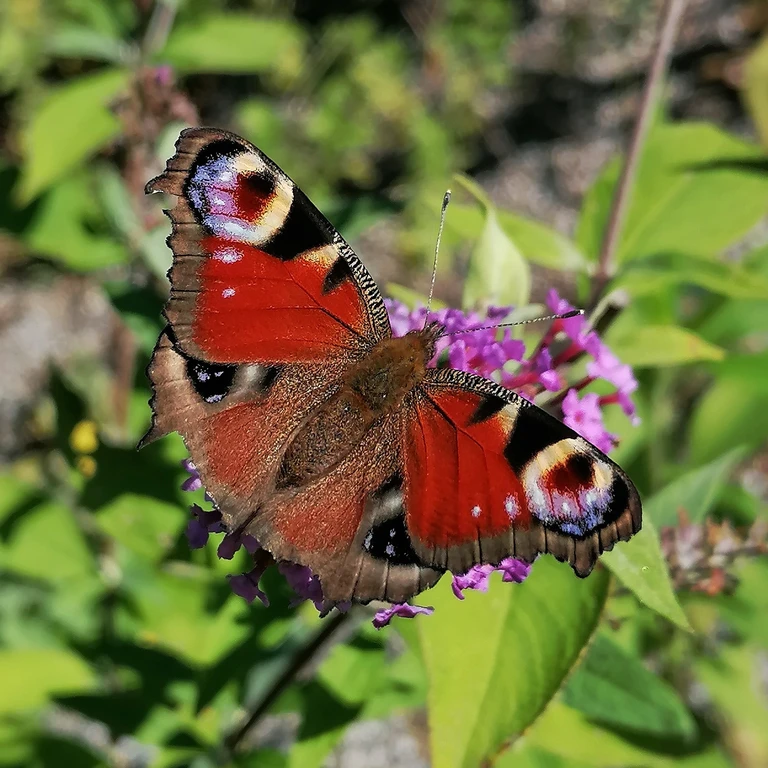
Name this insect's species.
Aglais io
